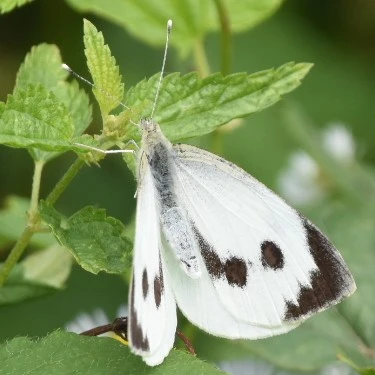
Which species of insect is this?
Pieris brassicae
